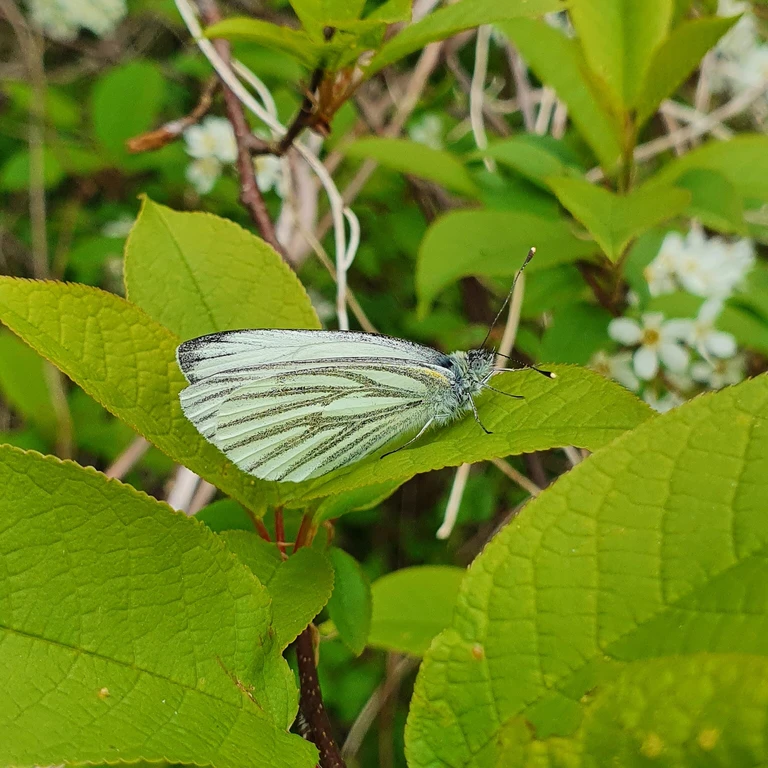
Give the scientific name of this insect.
Pieris napi
